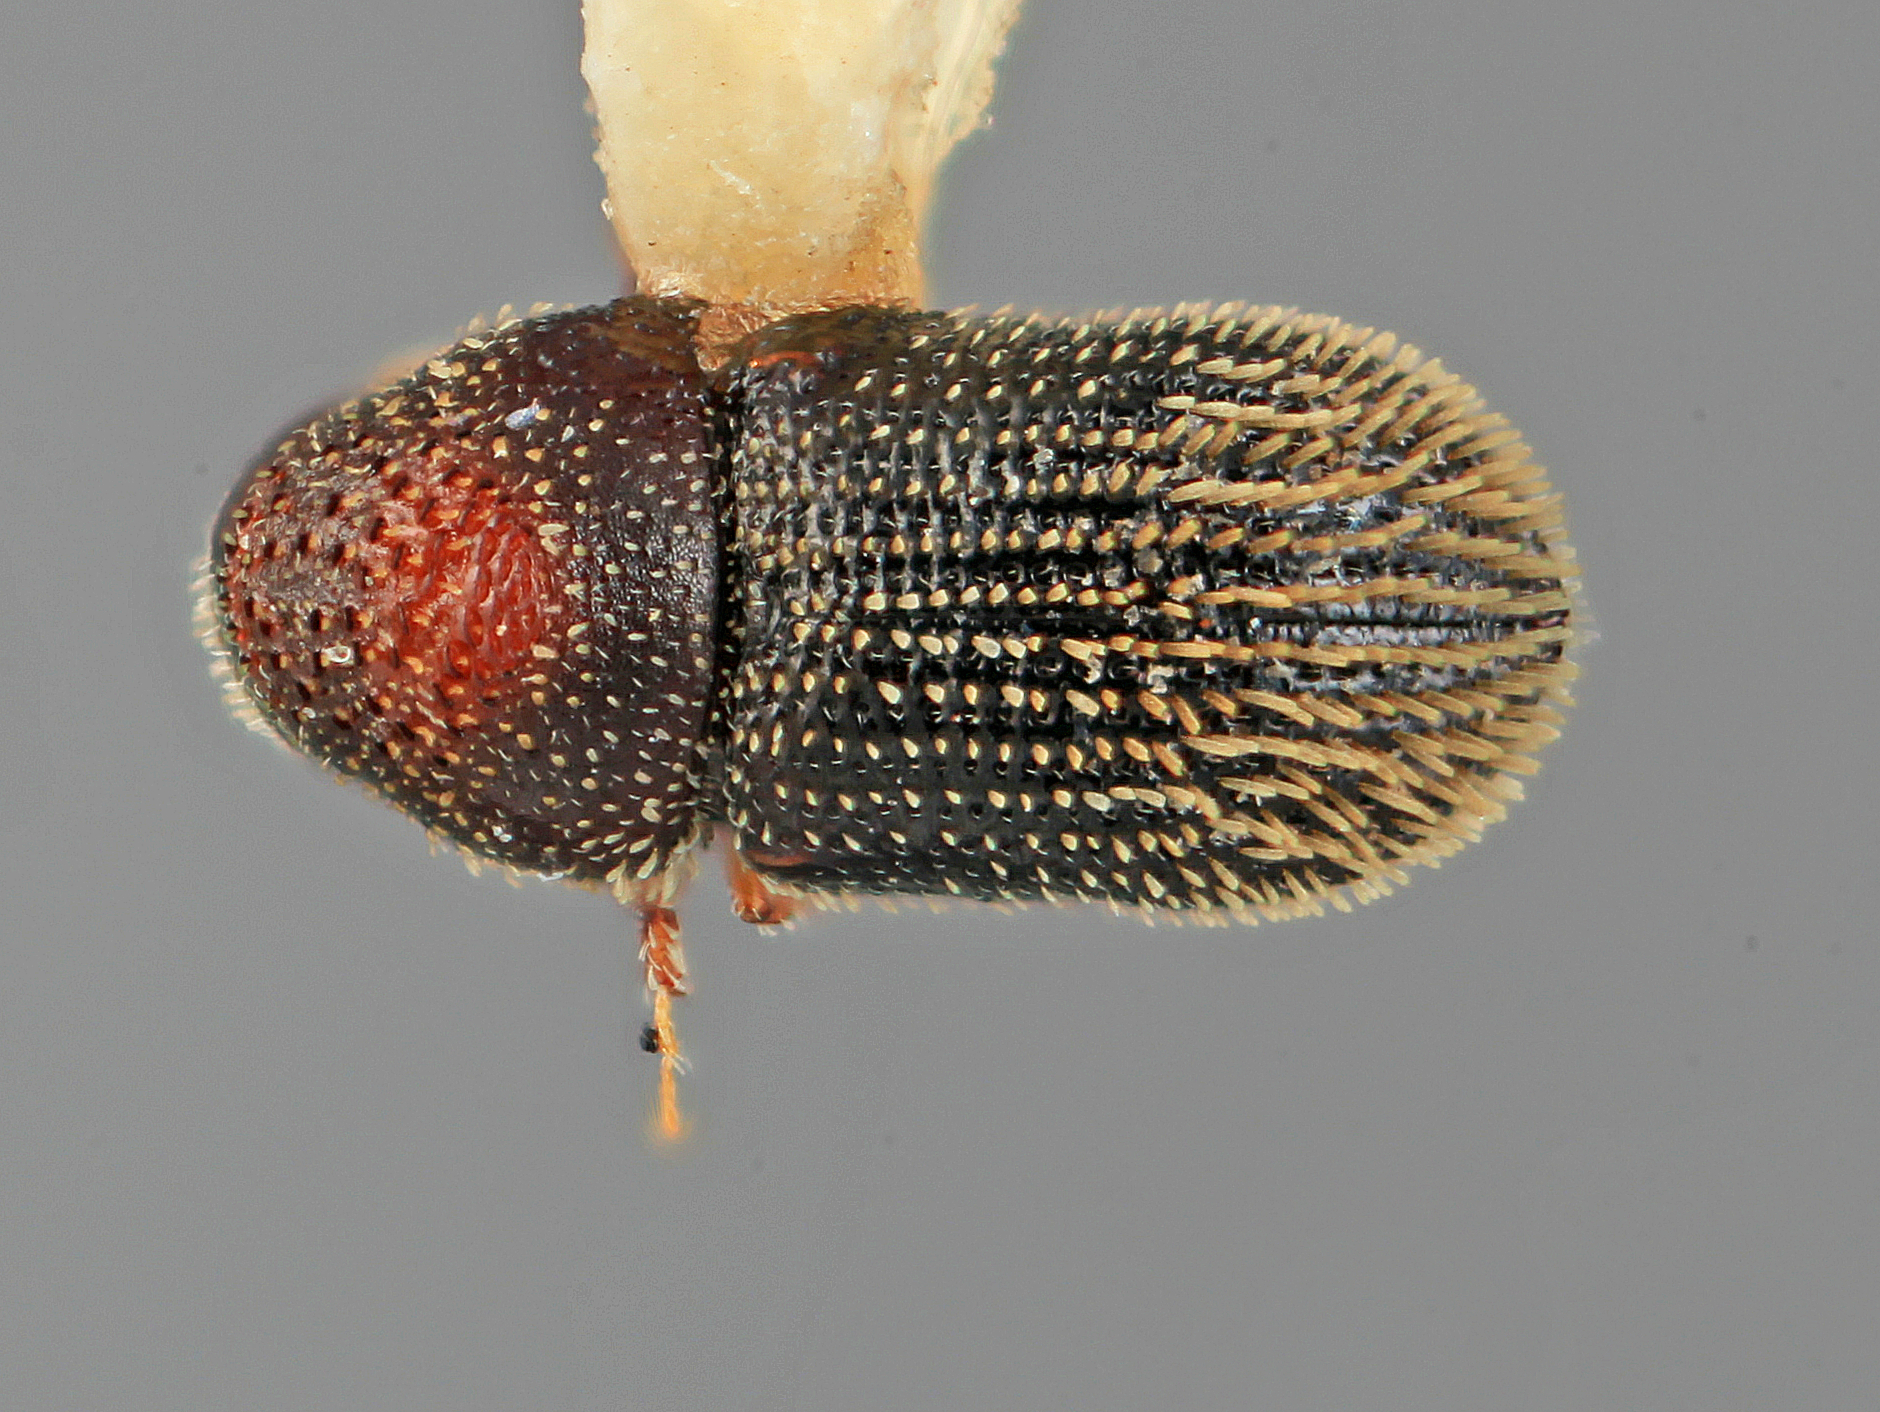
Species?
Pseudothysanoes viscivorus
